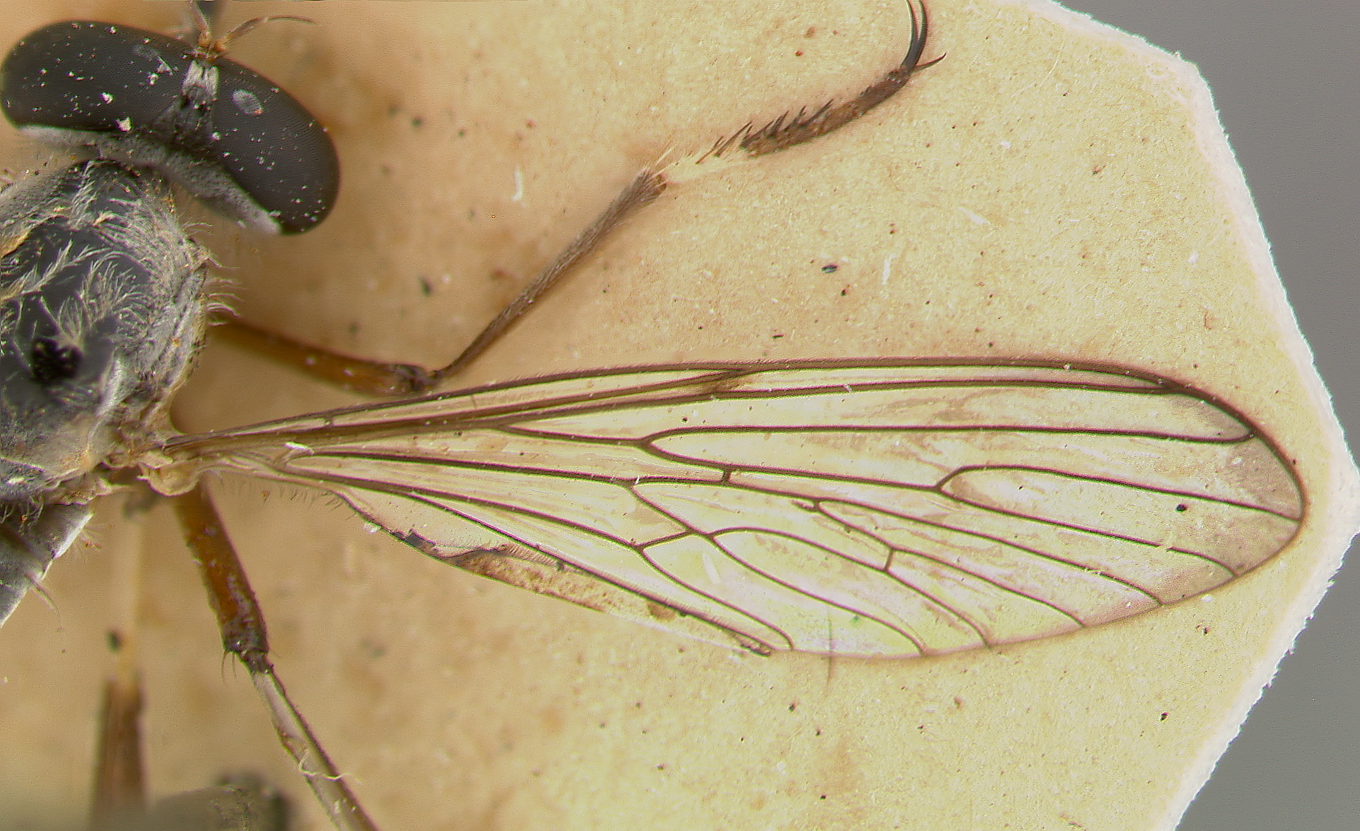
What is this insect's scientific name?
Leptogaster basilaris
